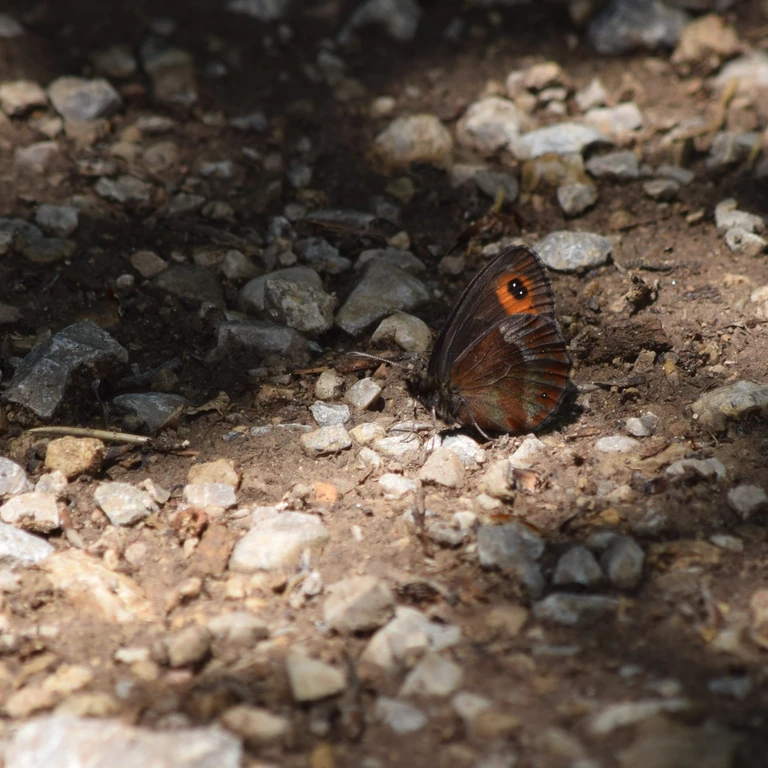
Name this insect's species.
Erebia aethiops
